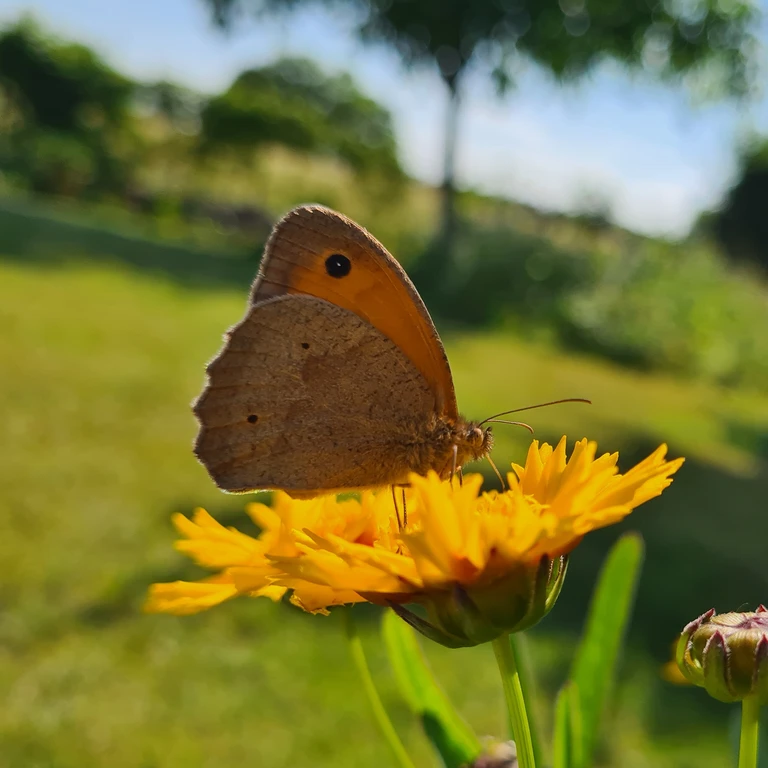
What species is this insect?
Maniola jurtina
